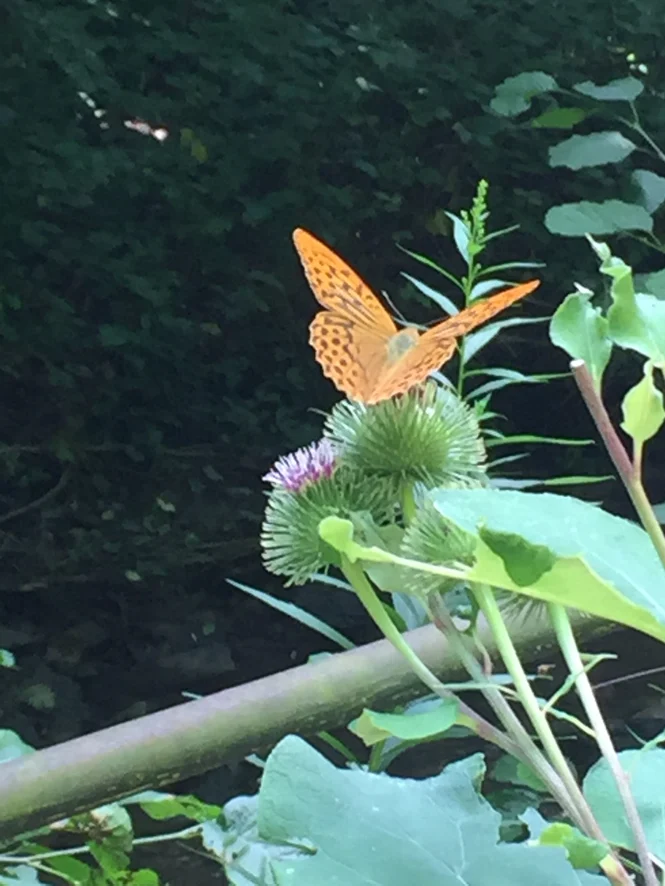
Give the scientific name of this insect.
Argynnis paphia
